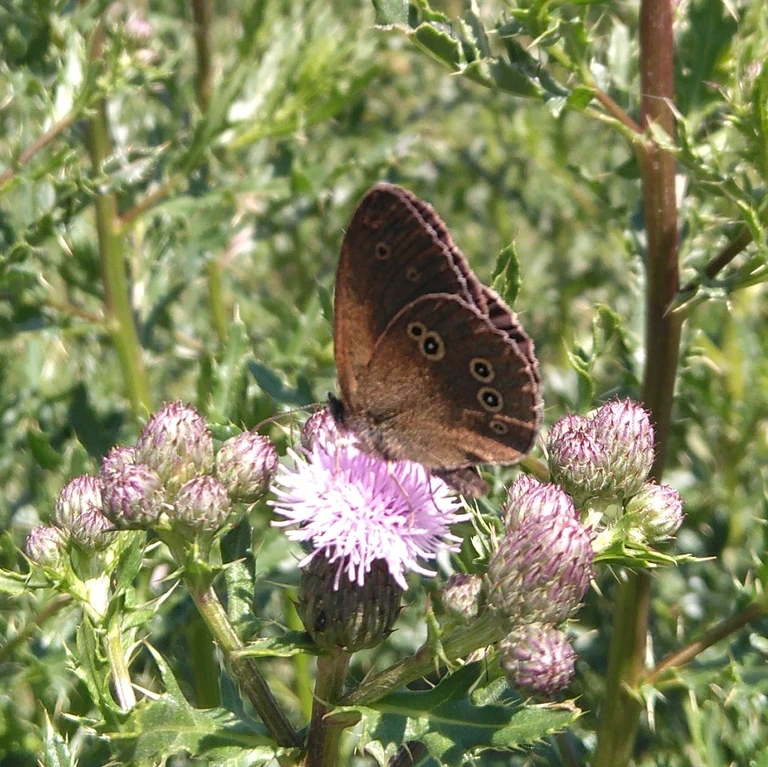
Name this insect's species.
Aphantopus hyperantus
